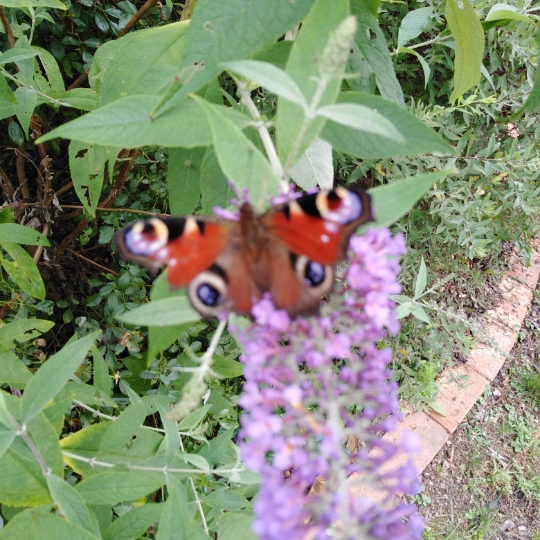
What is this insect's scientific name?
Aglais io
